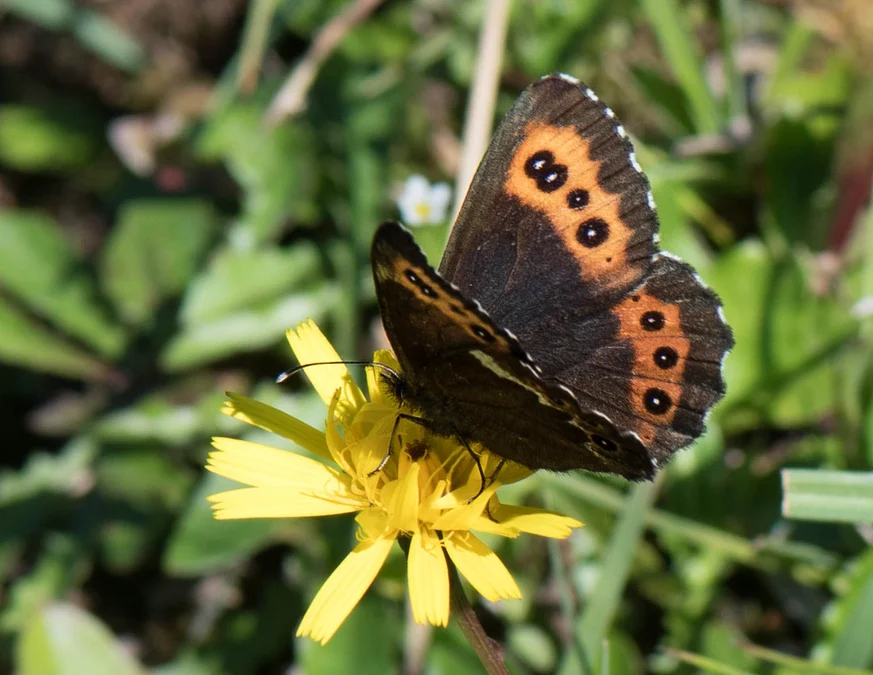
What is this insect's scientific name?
Erebia ligea
